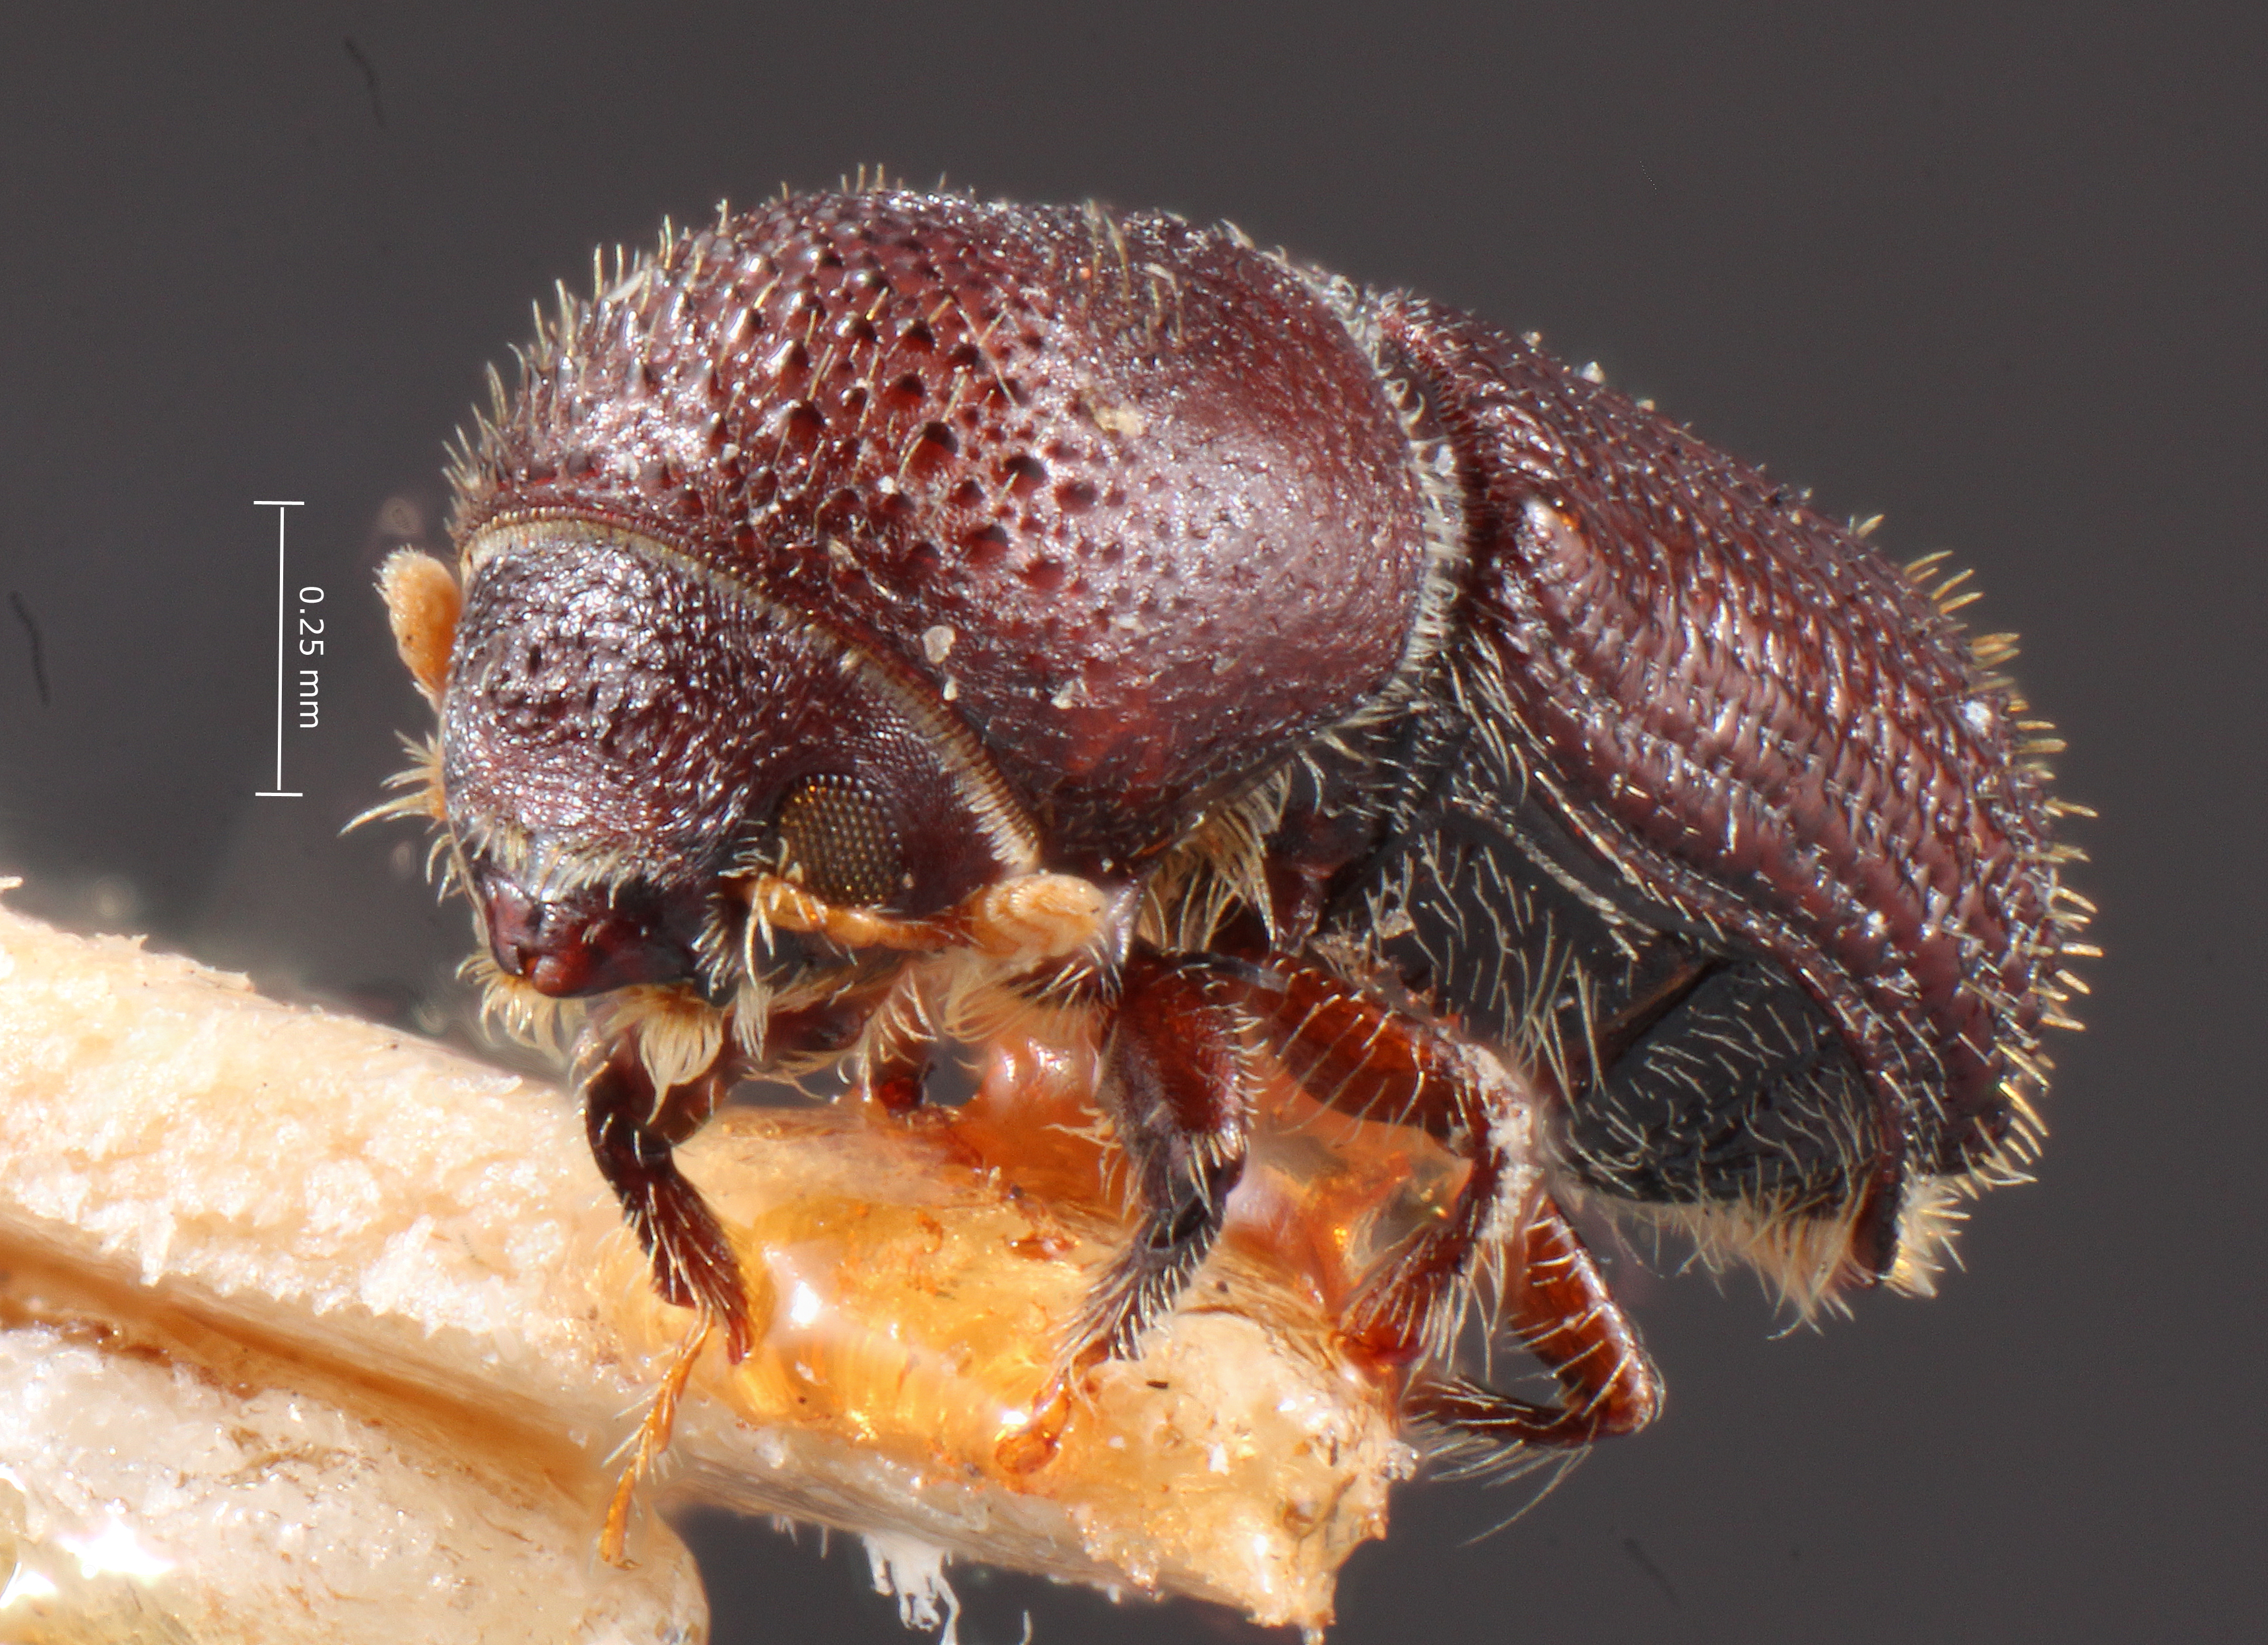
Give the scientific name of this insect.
Hylocurus spadix
